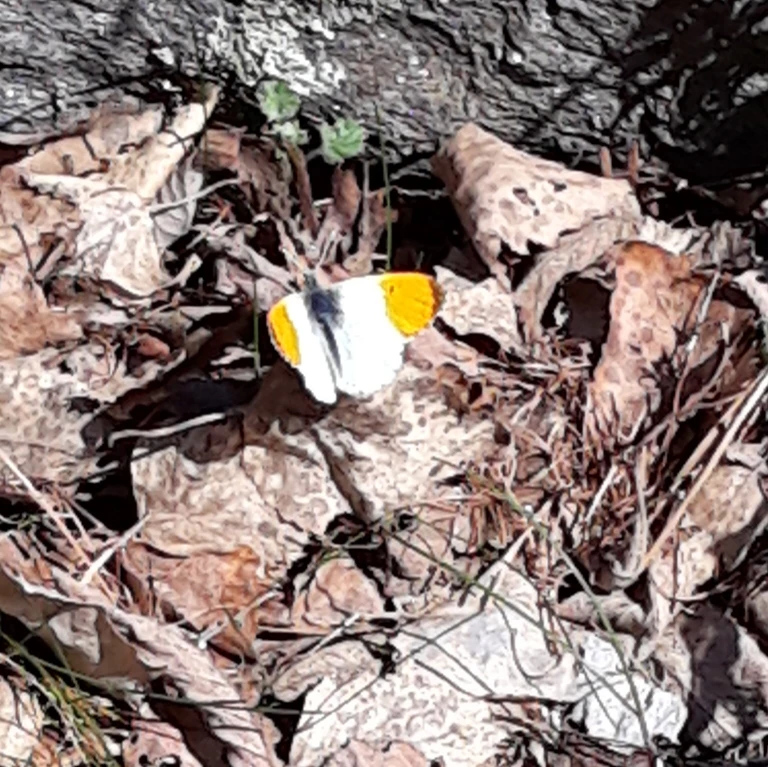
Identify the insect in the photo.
Anthocharis cardamines
